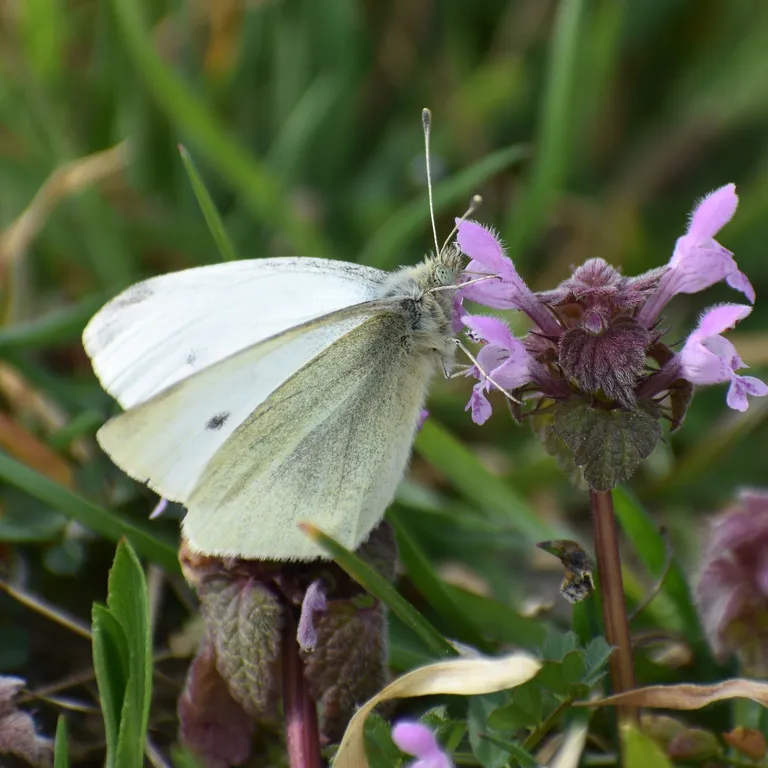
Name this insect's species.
Pieris rapae
